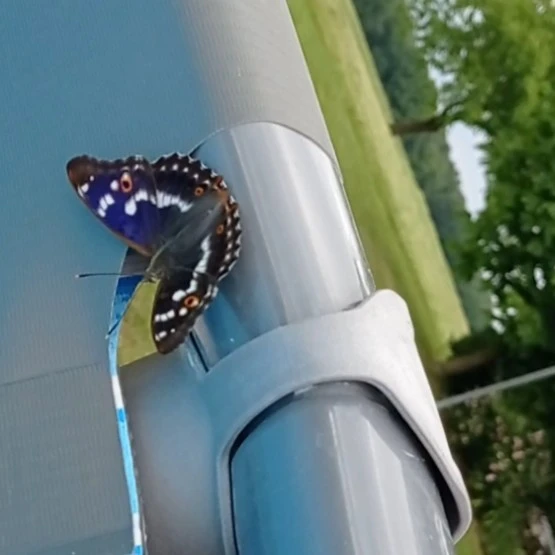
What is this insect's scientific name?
Apatura ilia
